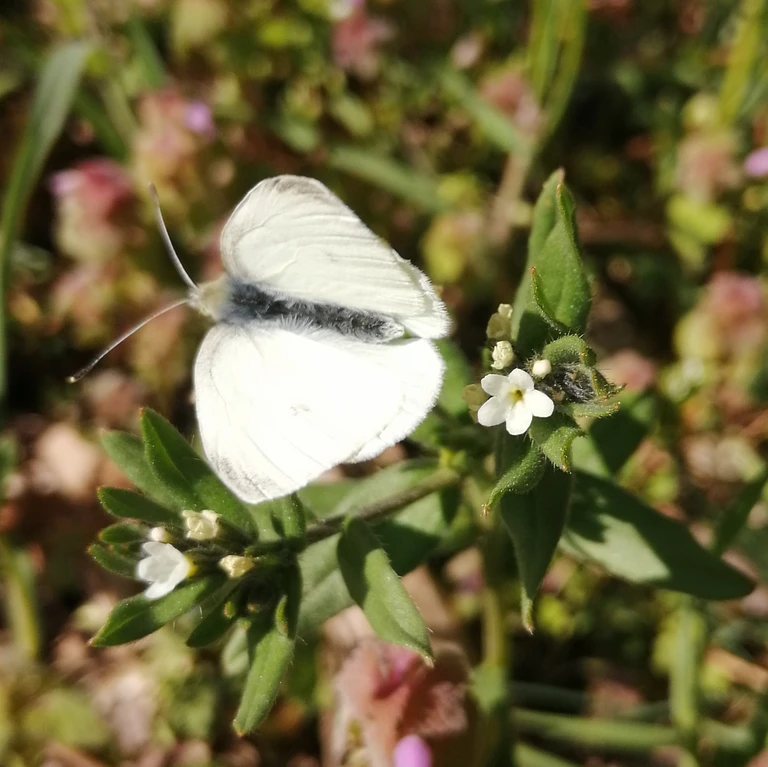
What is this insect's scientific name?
Pieris rapae
